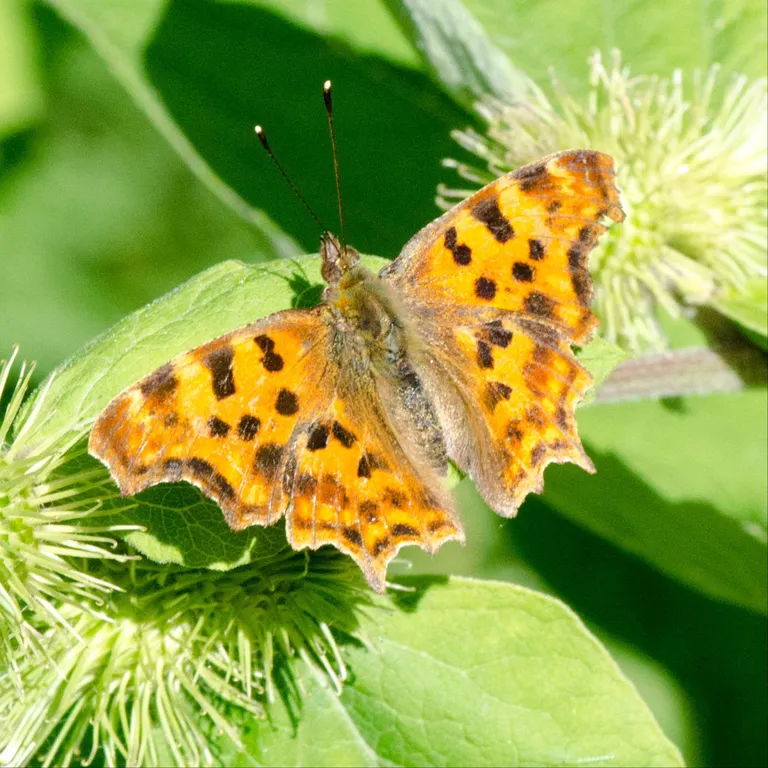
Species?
Polygonia c-album
